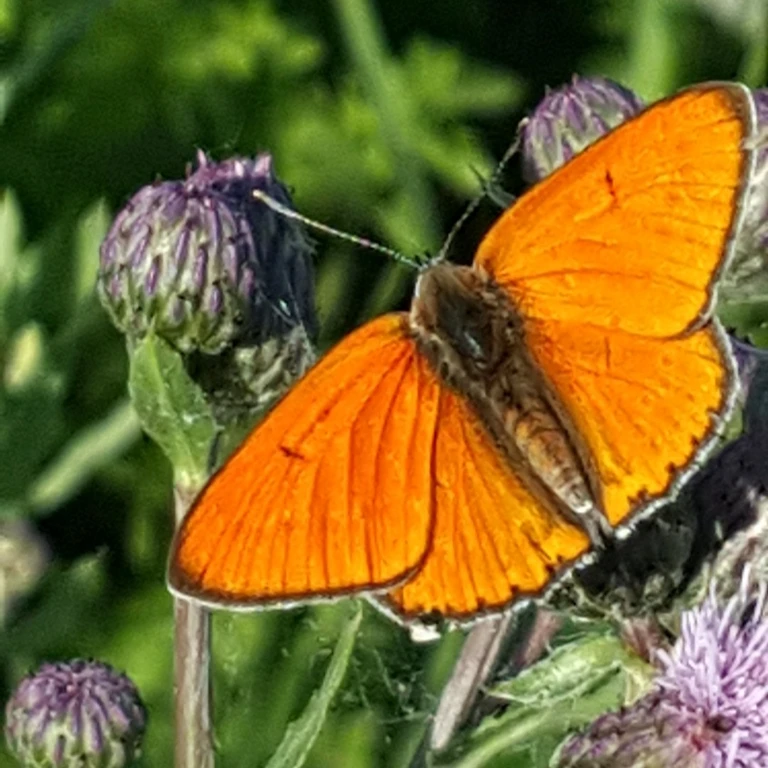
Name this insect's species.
Lycaena dispar
